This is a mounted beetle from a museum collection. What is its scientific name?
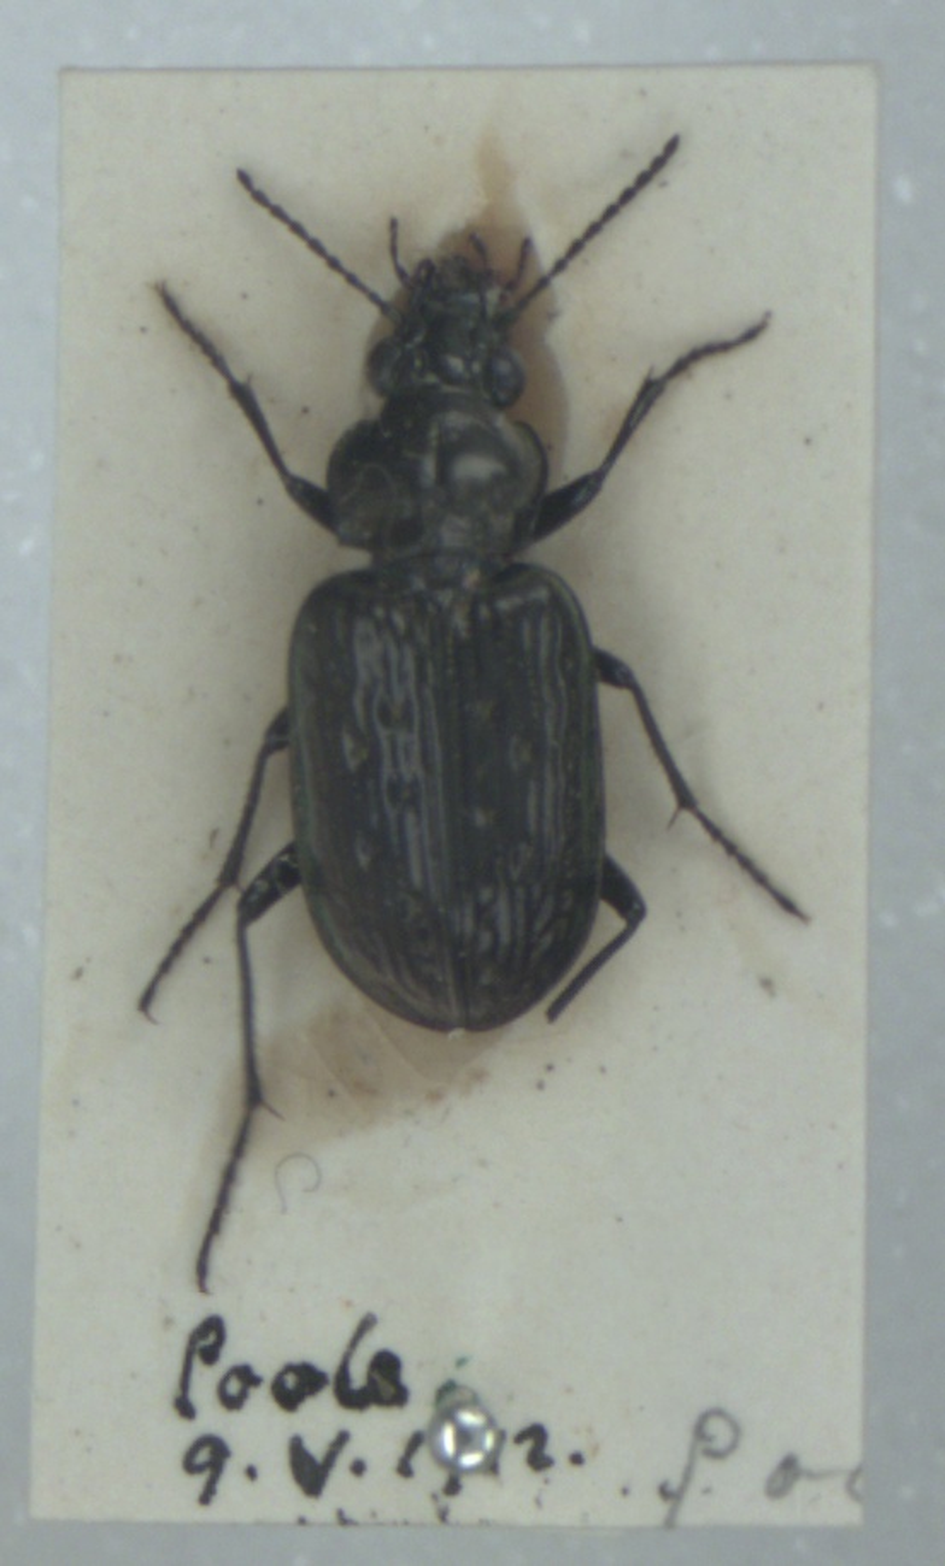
Blethisa multipunctata
